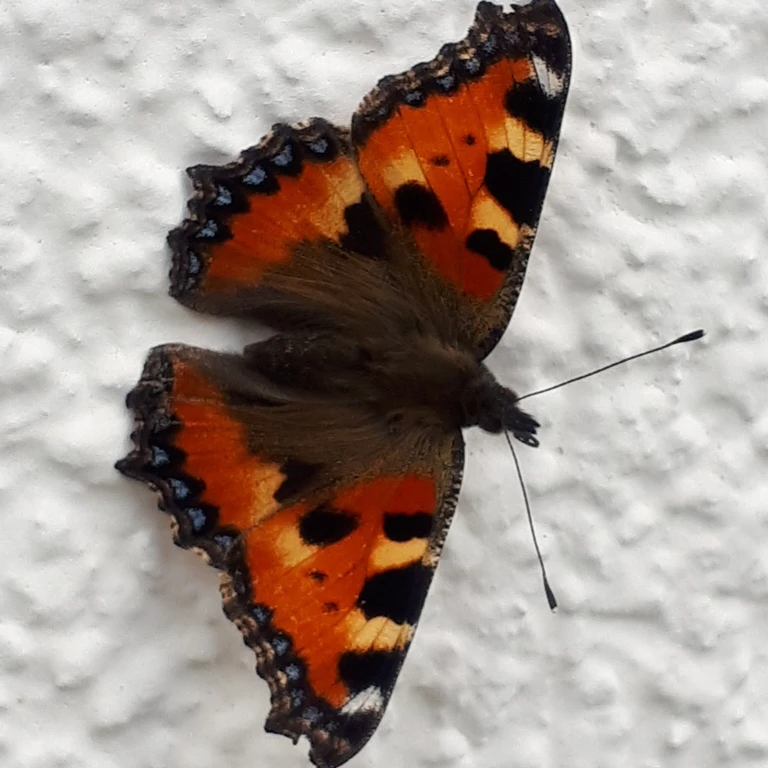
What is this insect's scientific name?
Aglais urticae
